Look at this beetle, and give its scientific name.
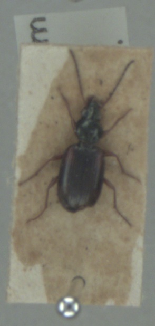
Bembidion tetracolum
